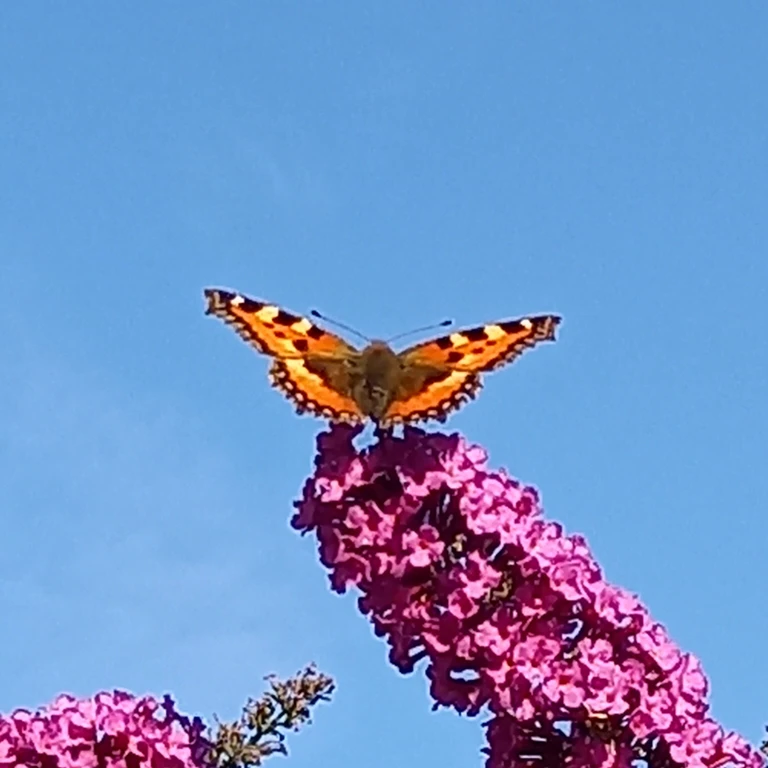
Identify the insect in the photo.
Aglais urticae
